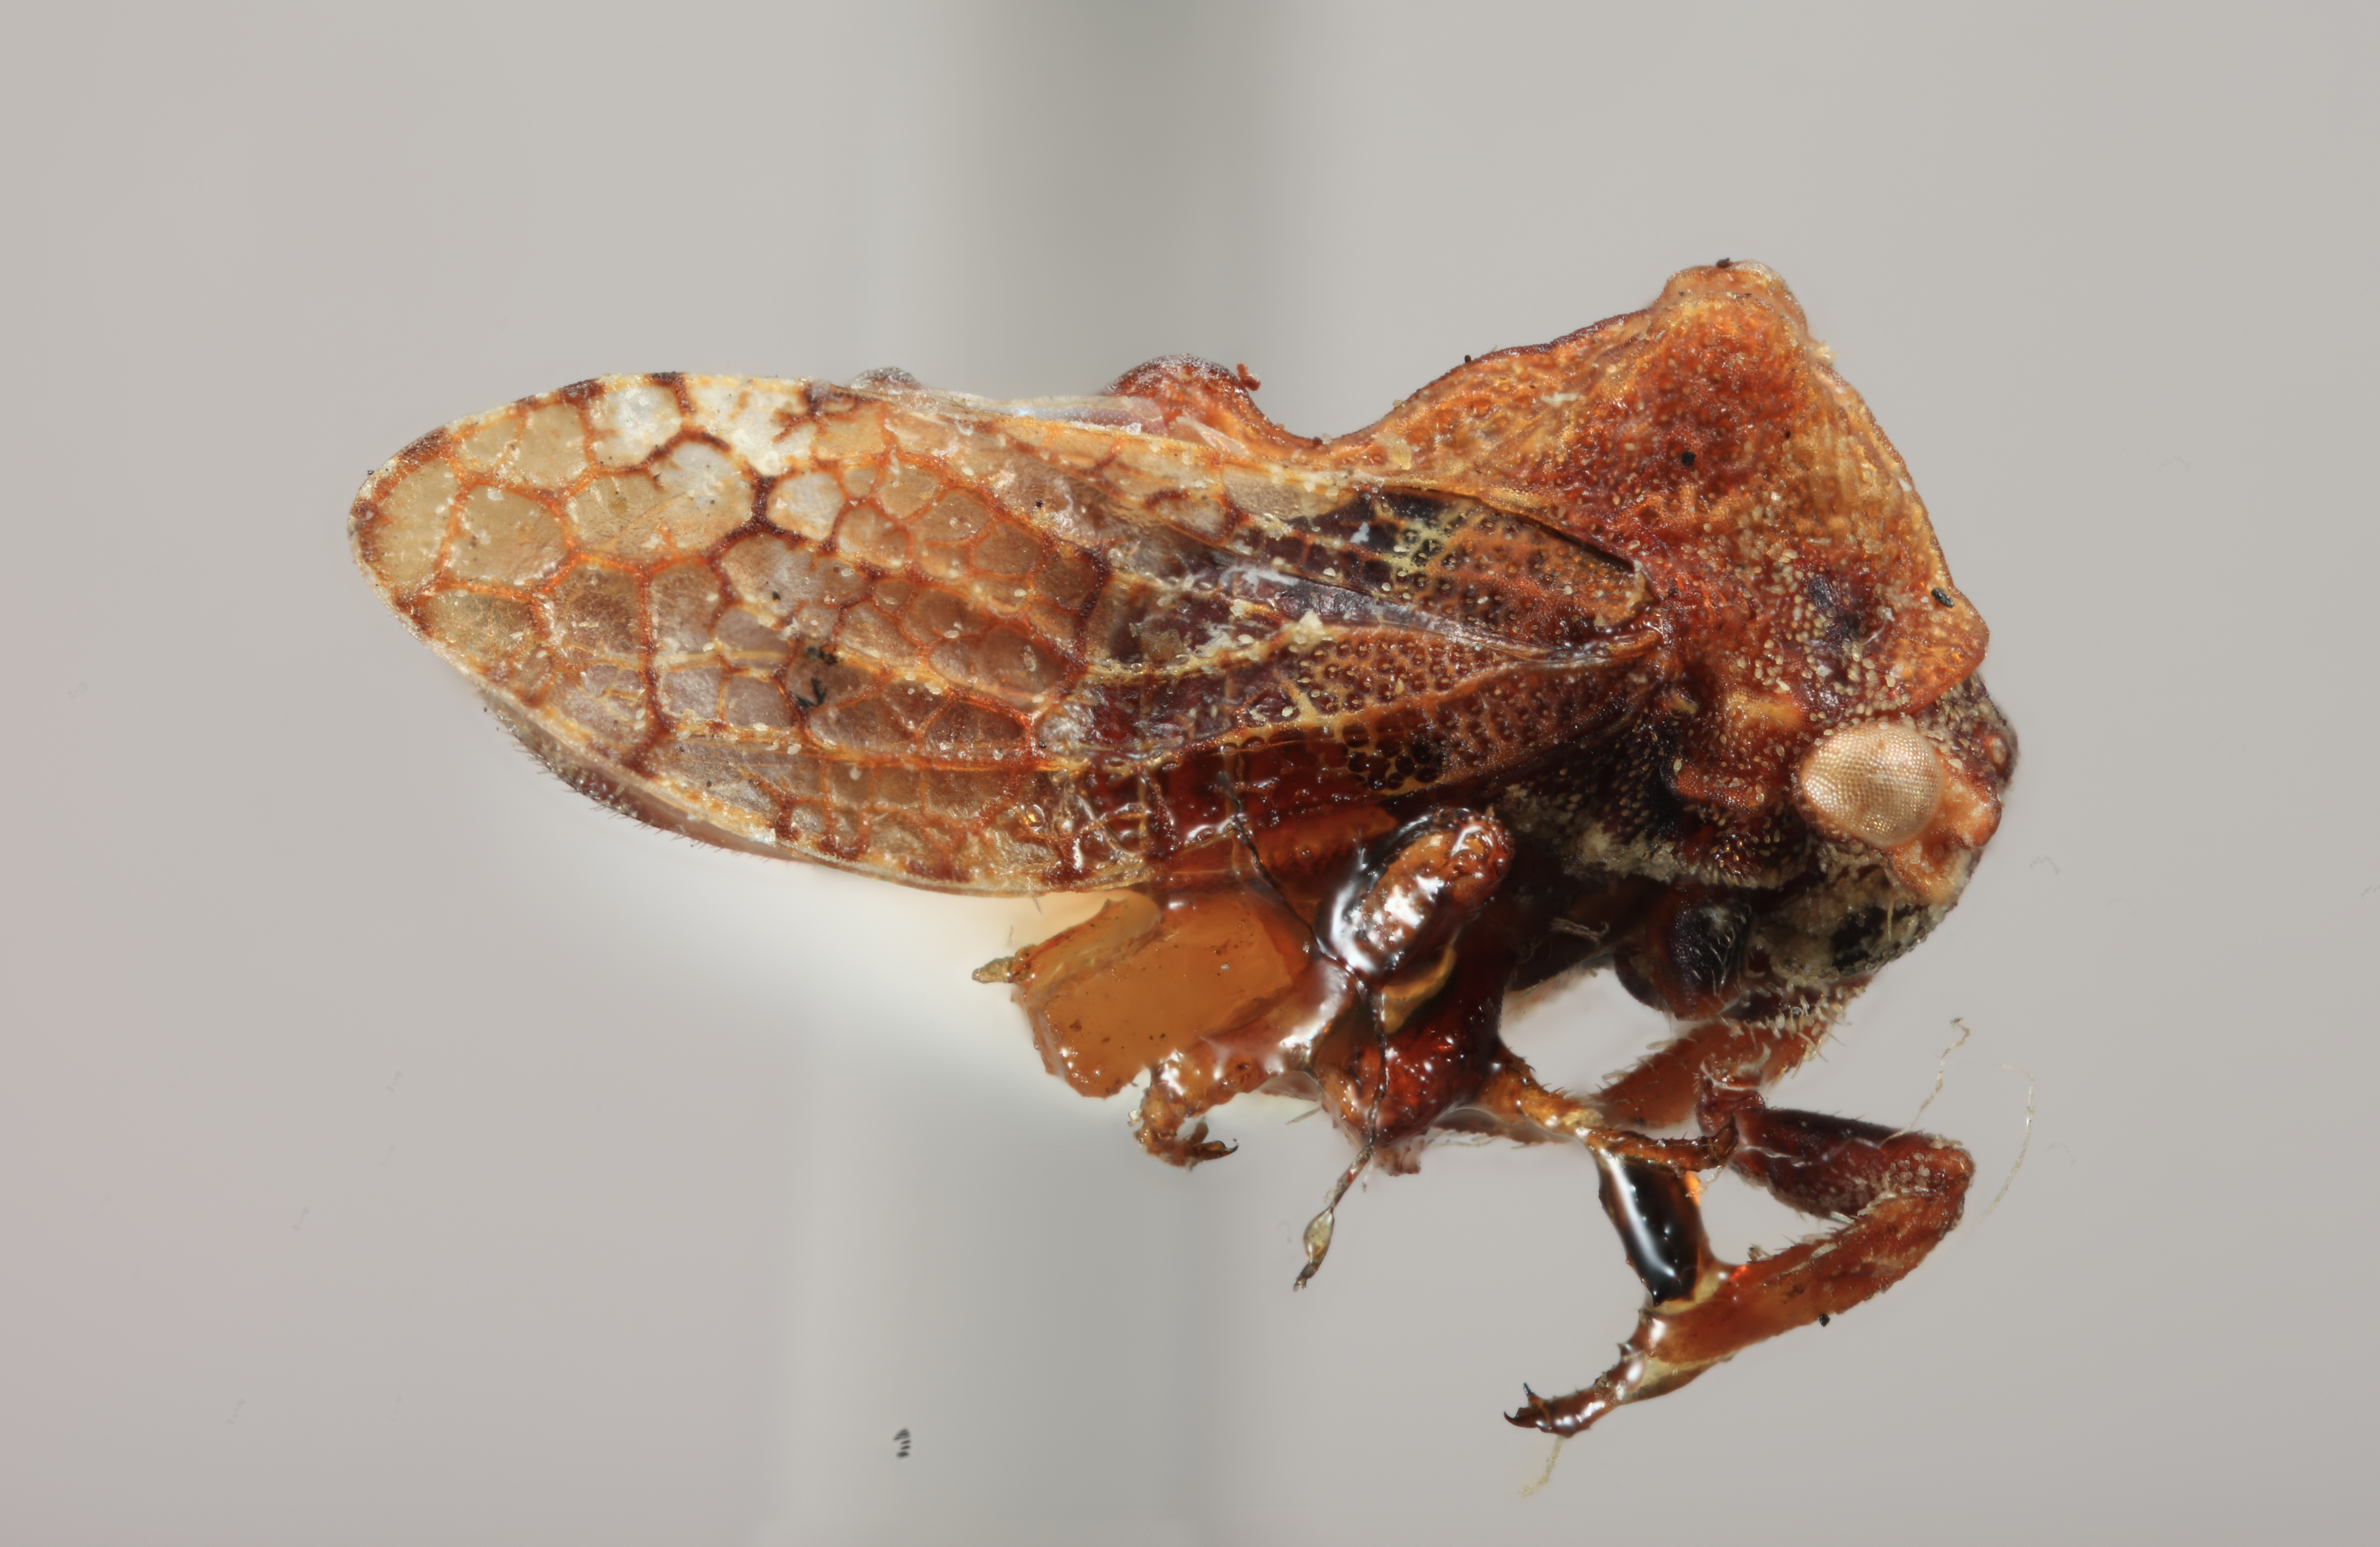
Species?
Multareis cornutus
